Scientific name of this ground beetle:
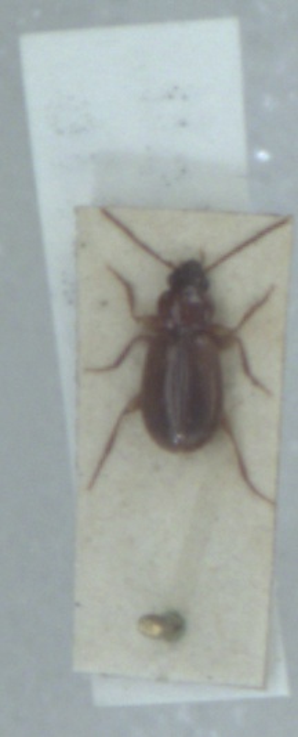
Trechus obtusus
